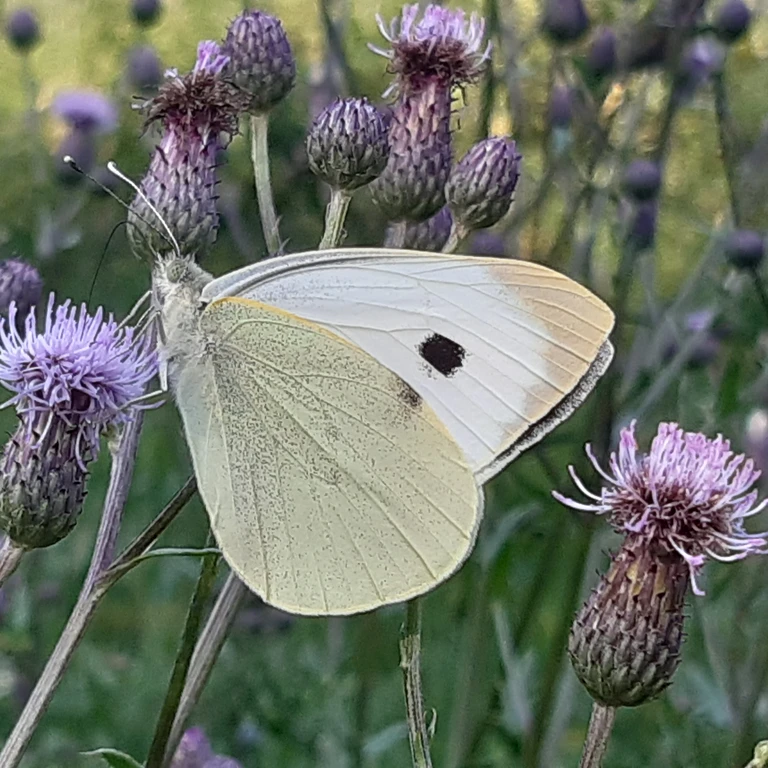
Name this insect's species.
Pieris brassicae
